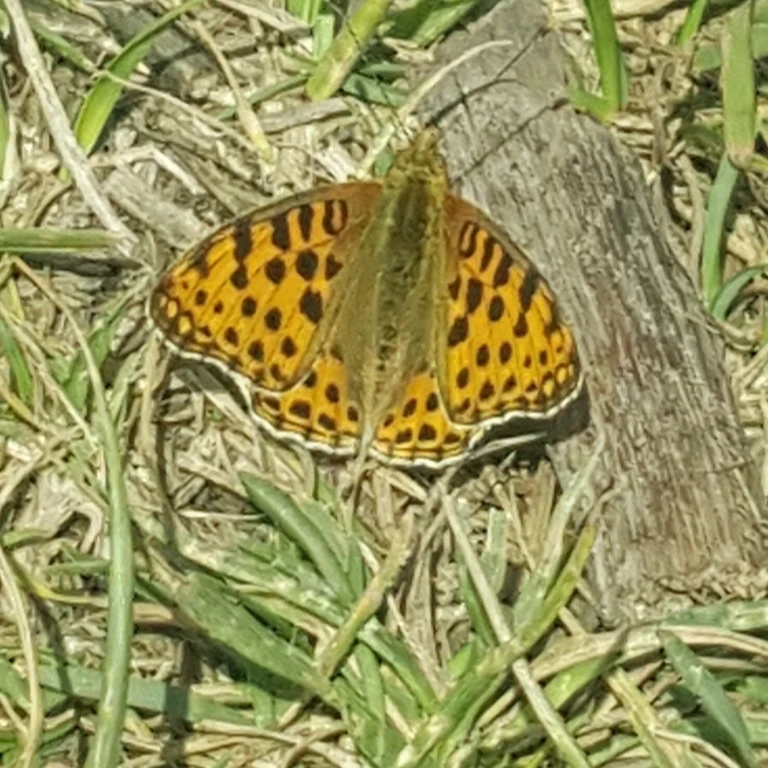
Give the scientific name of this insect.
Issoria lathonia
